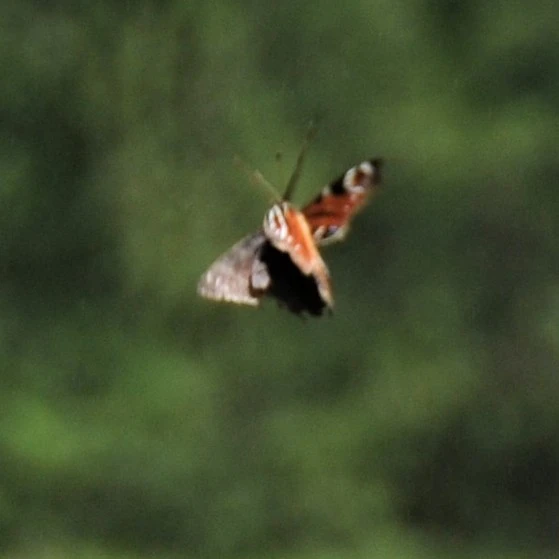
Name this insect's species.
Aglais io
